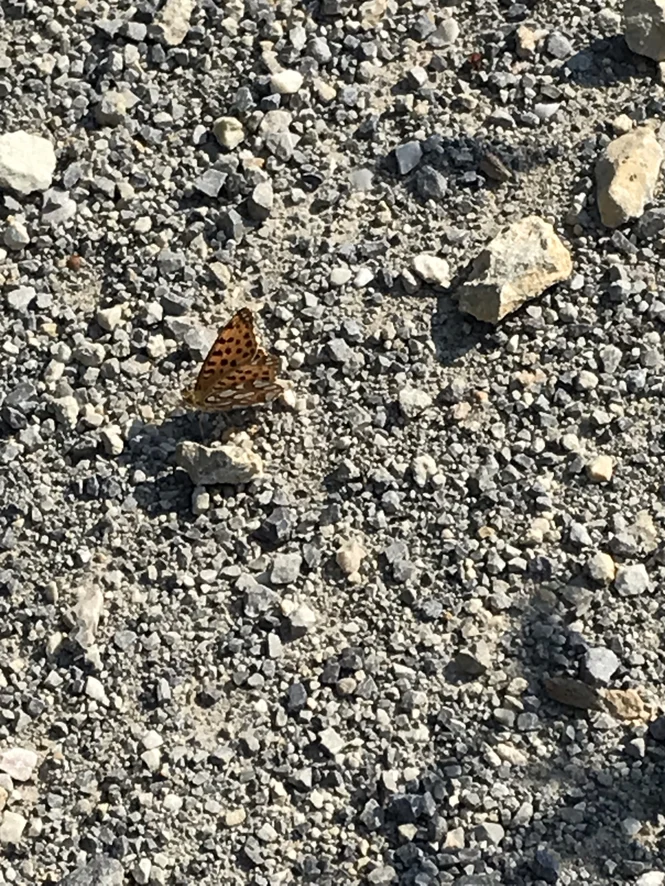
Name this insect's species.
Issoria lathonia
